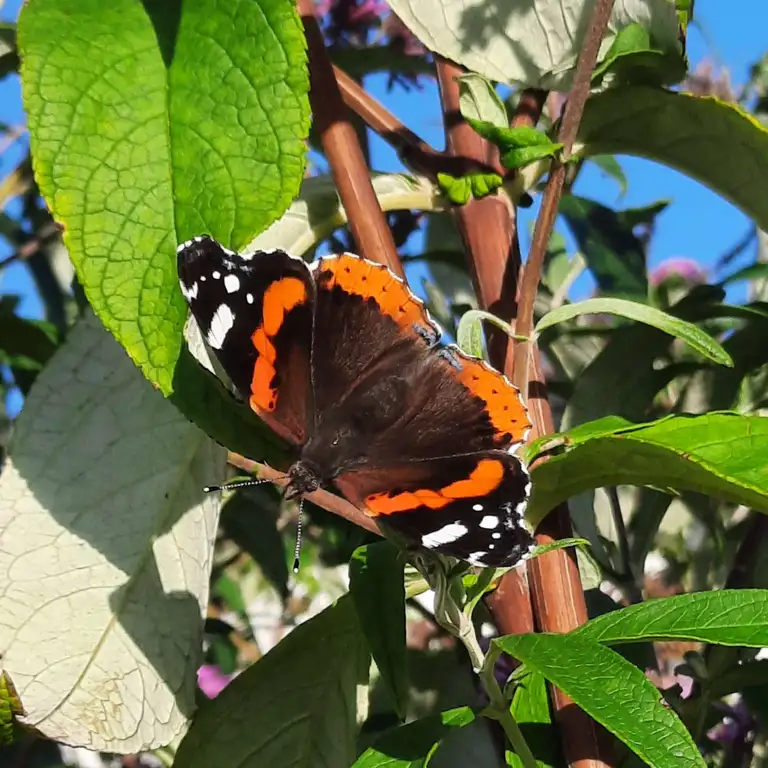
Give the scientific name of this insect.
Vanessa atalanta
